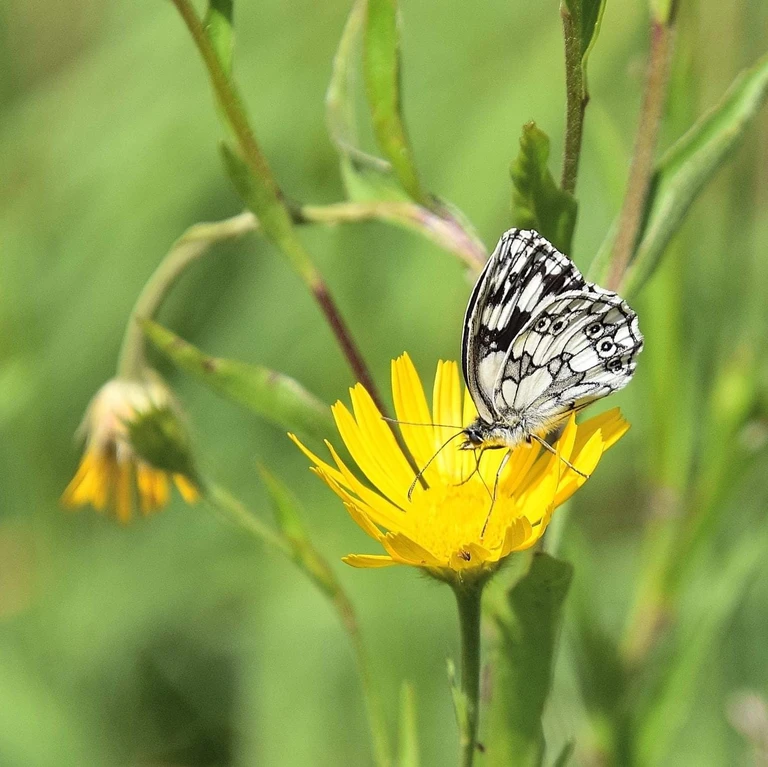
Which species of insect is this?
Melanargia galathea
